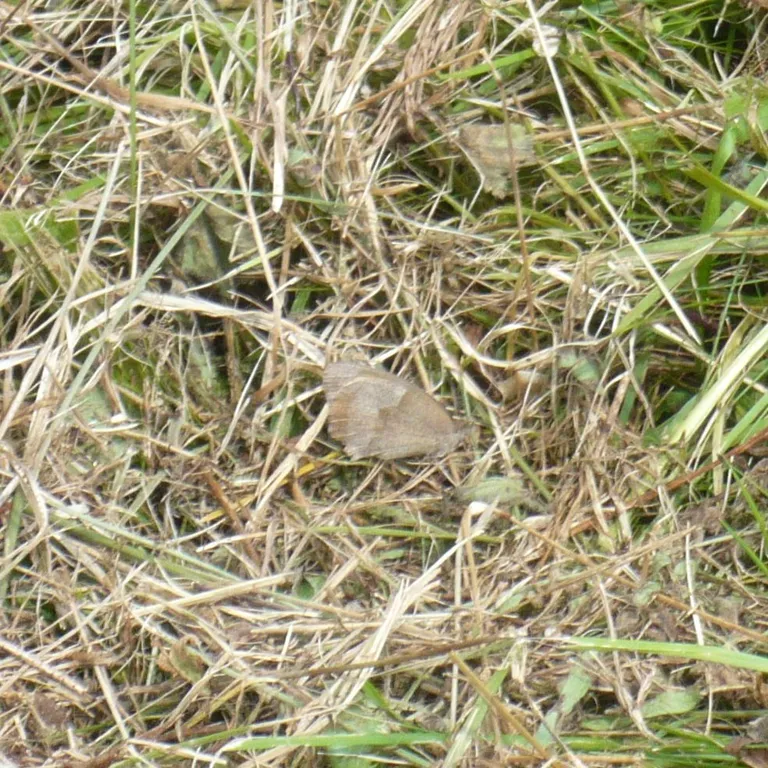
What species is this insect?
Maniola jurtina
